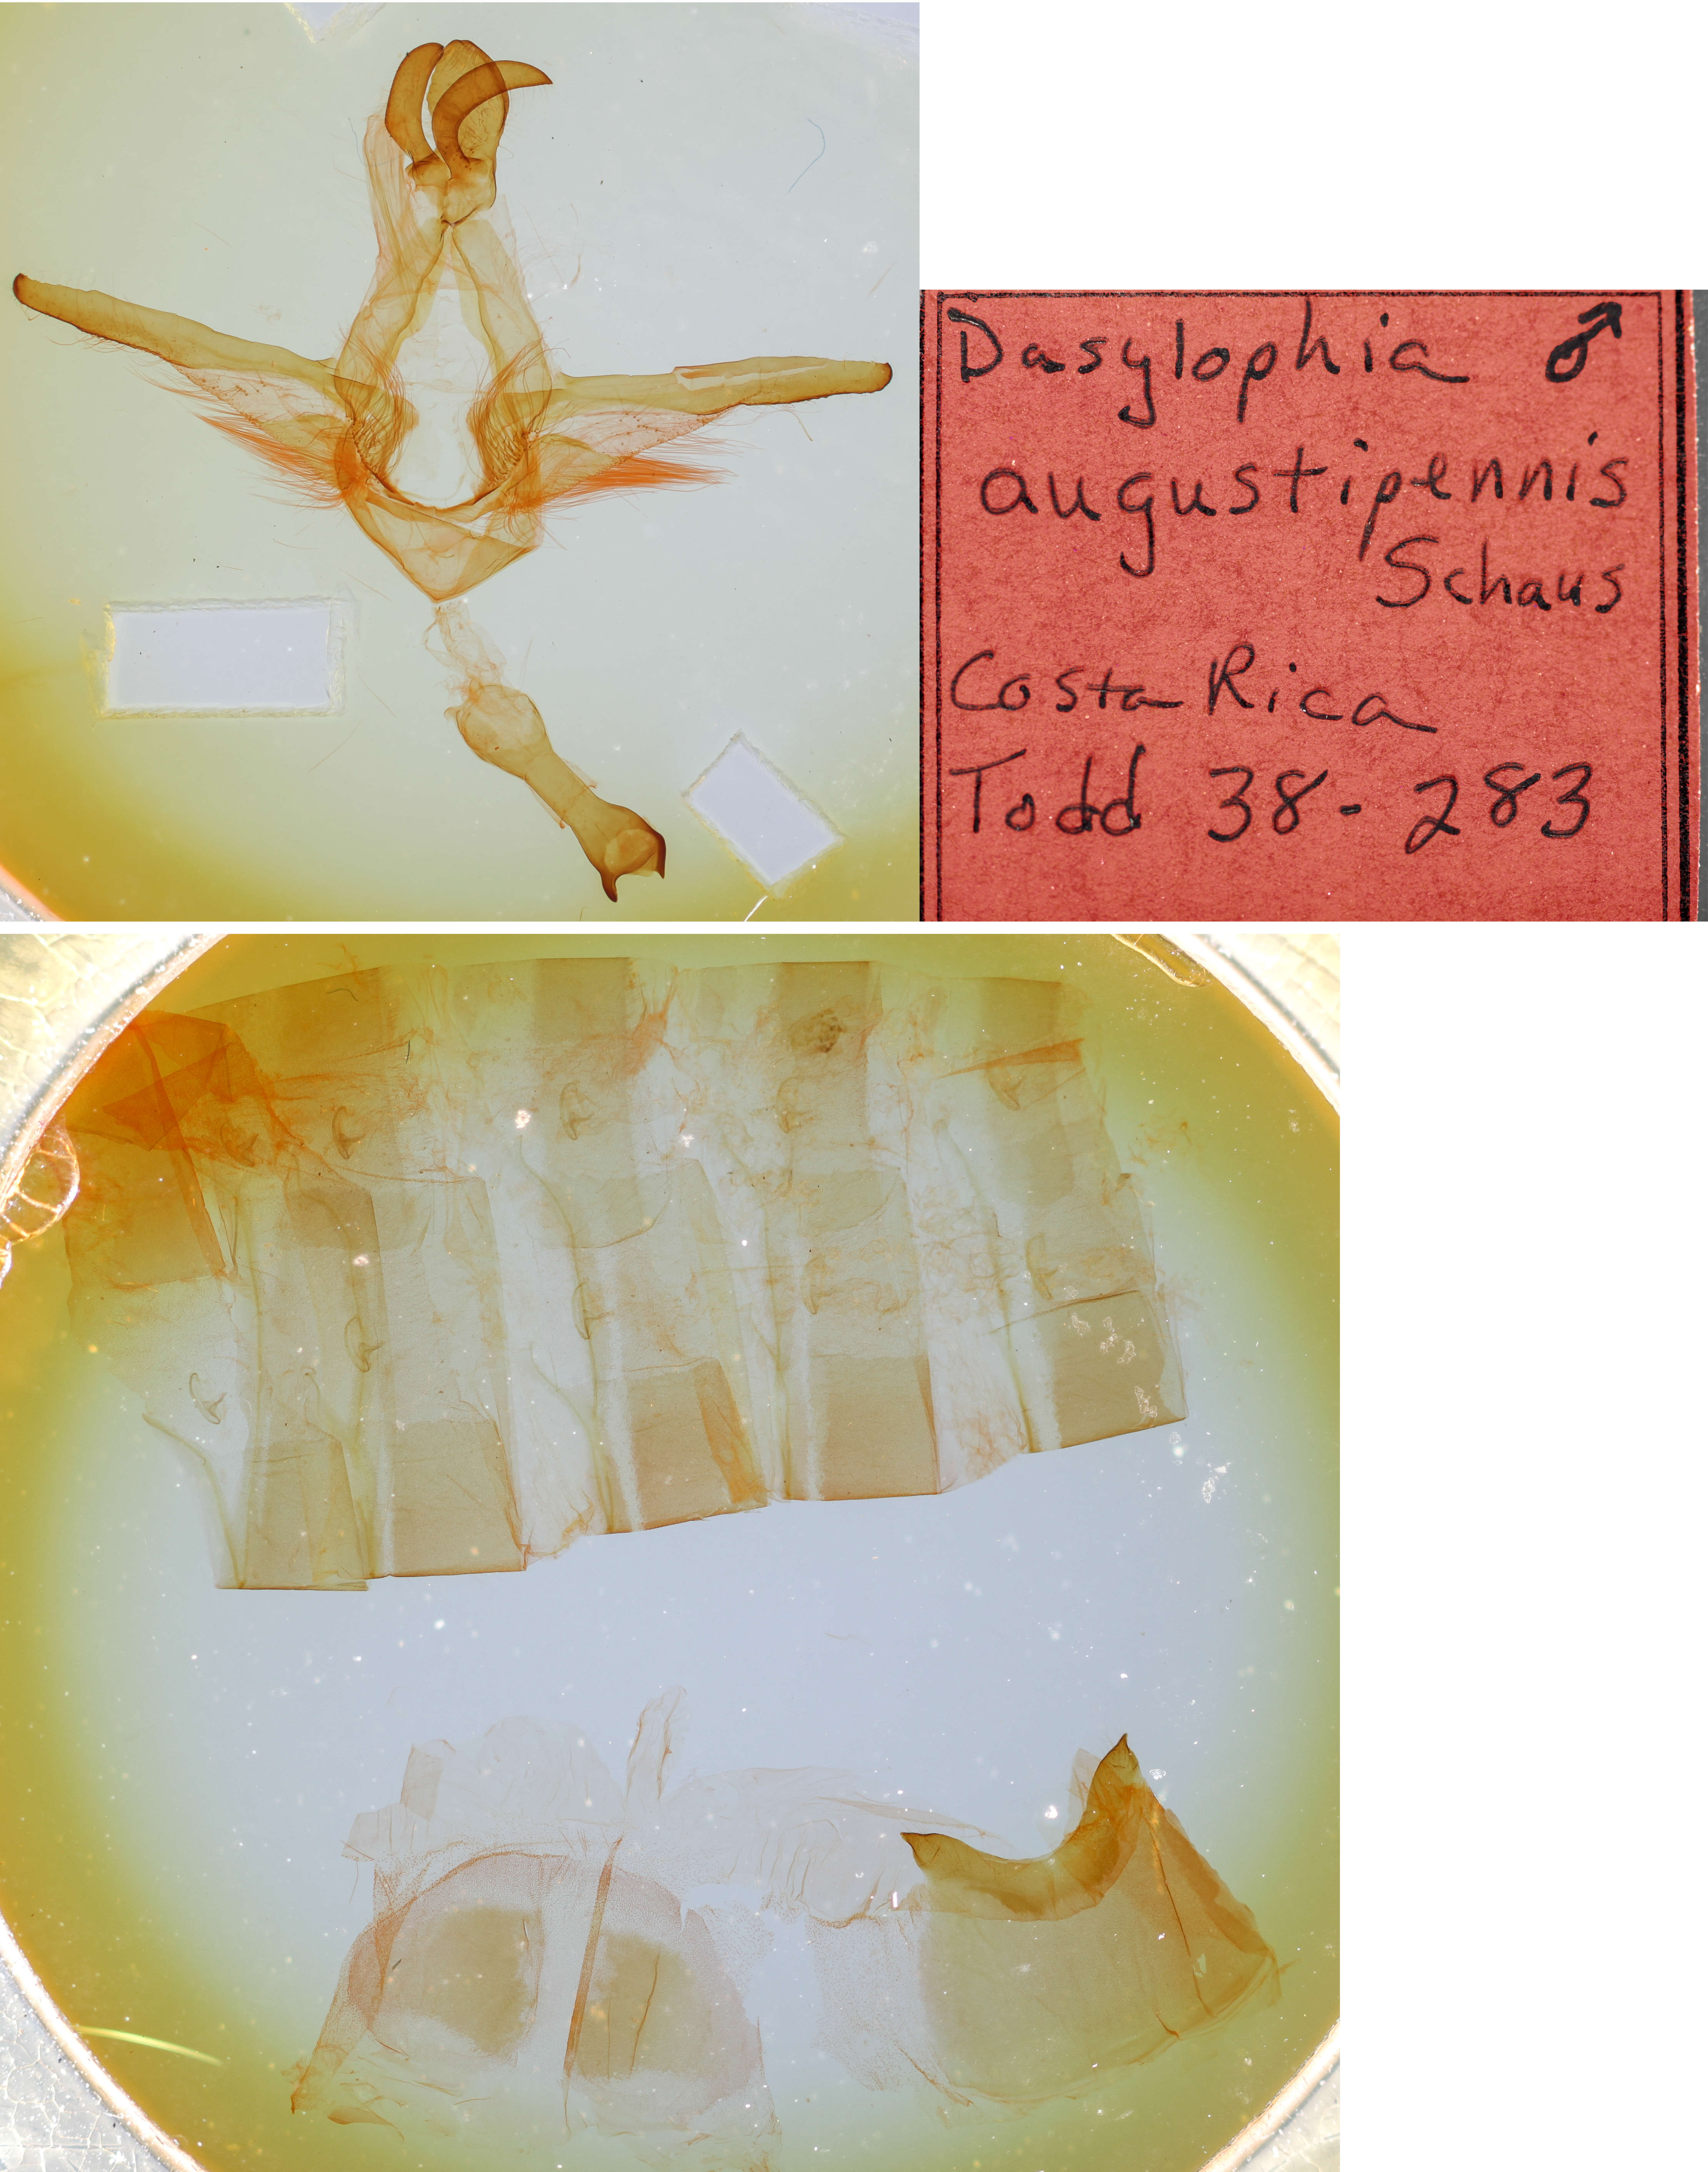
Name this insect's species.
Dasylophia angustipennis
